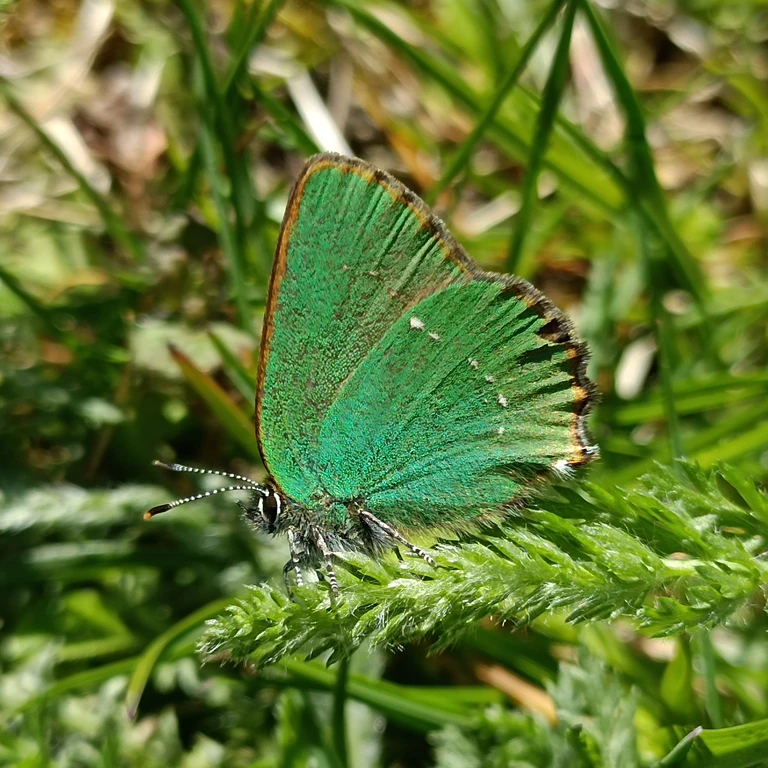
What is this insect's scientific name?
Callophrys rubi
